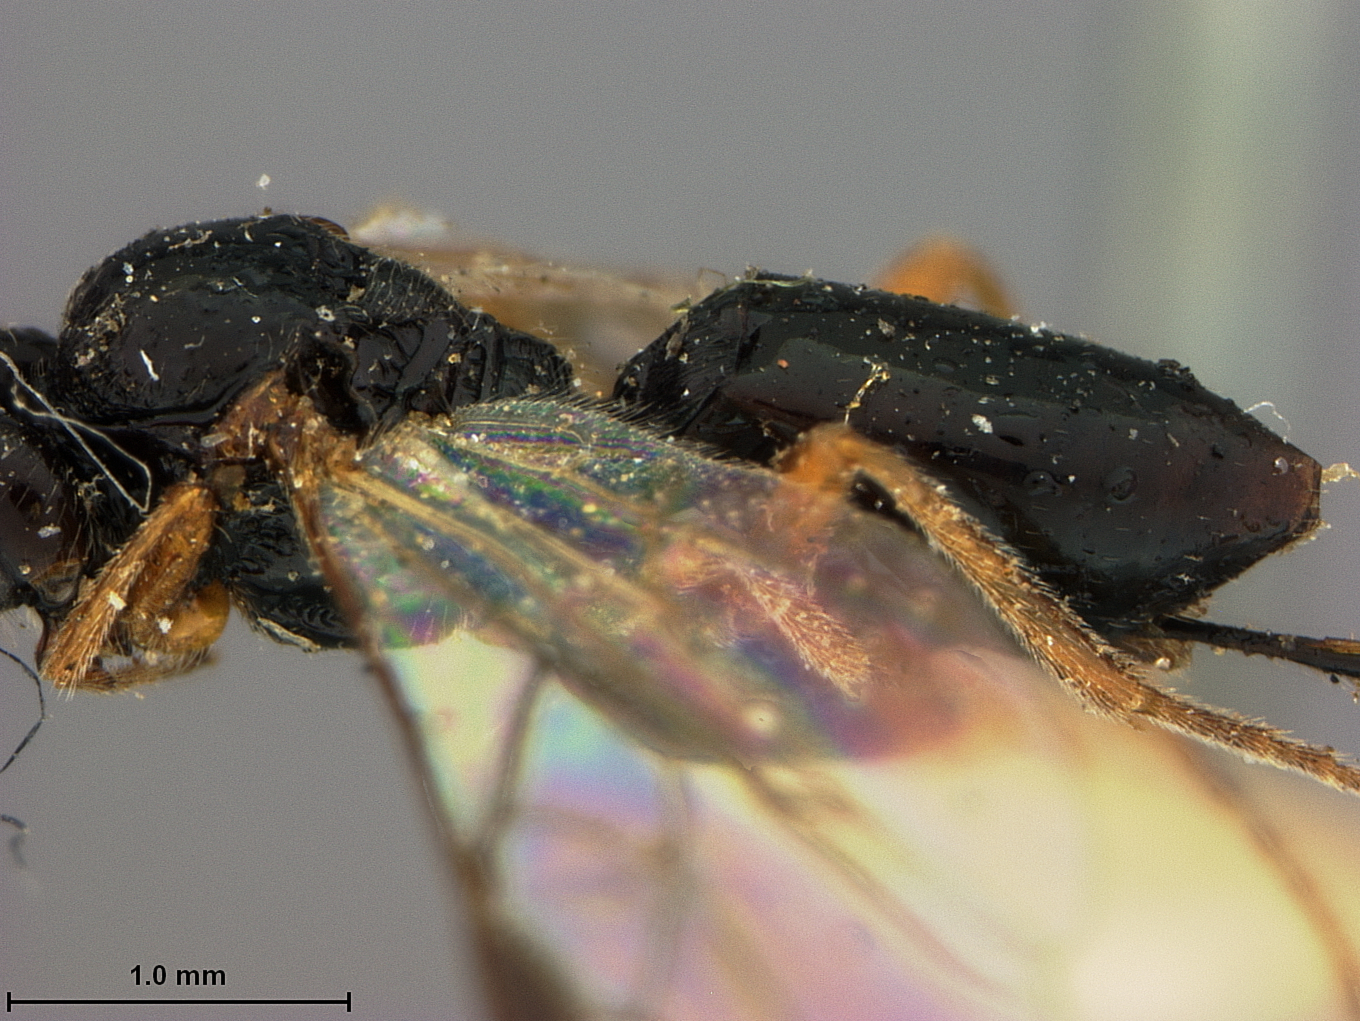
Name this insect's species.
Pentapleura alticola
